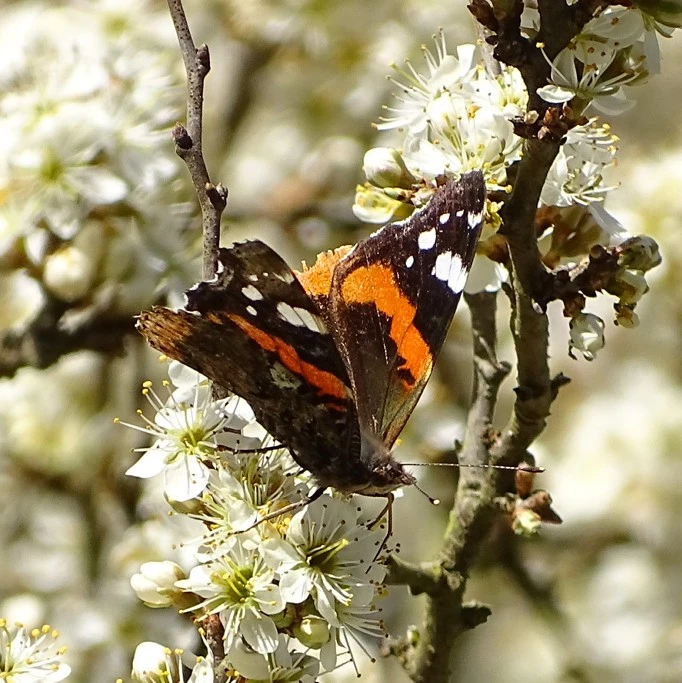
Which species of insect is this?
Vanessa atalanta
